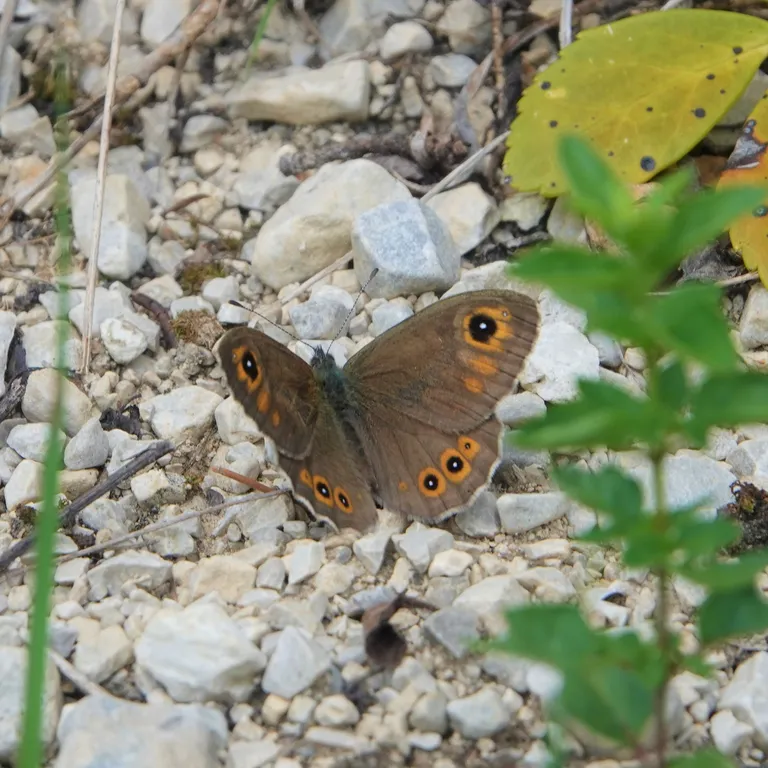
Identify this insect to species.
Lasiommata maera (also Pararge maera)
